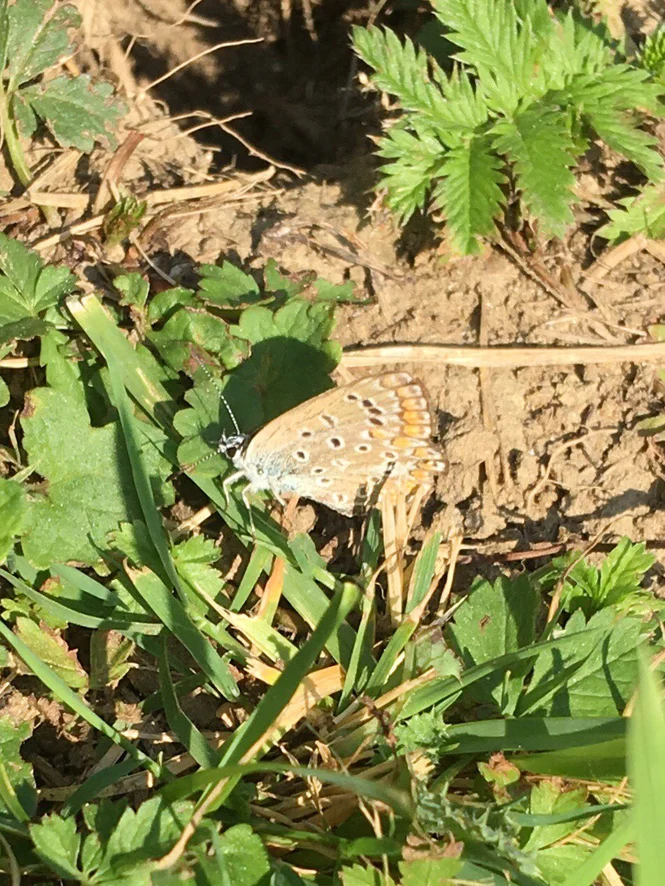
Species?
Polyommatus icarus
